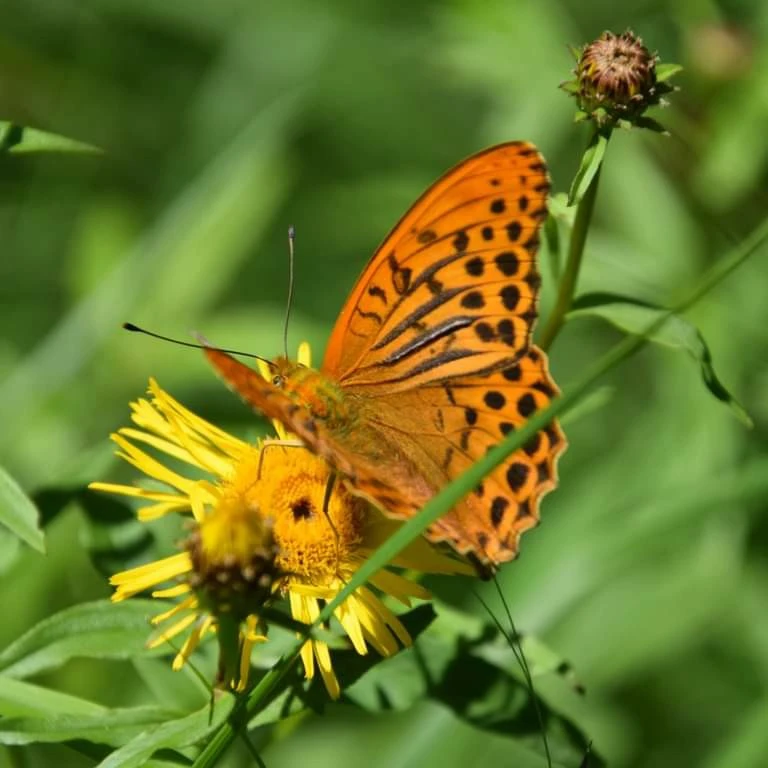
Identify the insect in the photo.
Argynnis paphia
